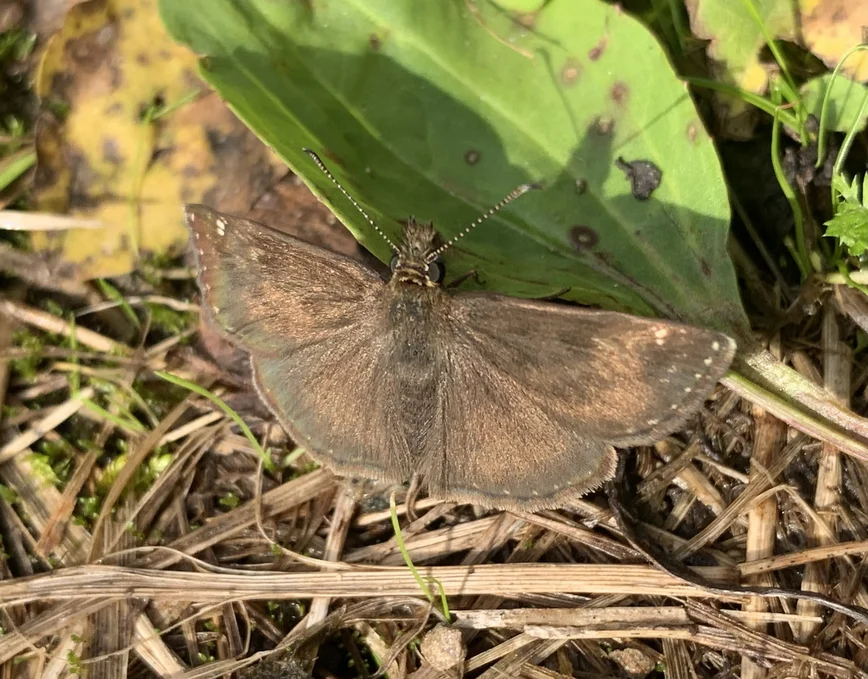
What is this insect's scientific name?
Erynnis tages
